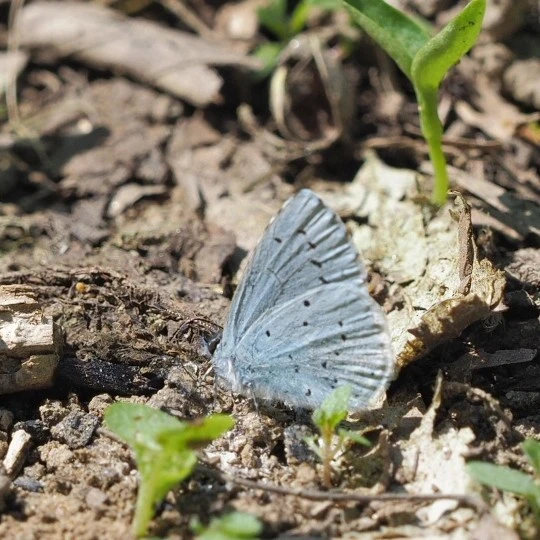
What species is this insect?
Celastrina argiolus
